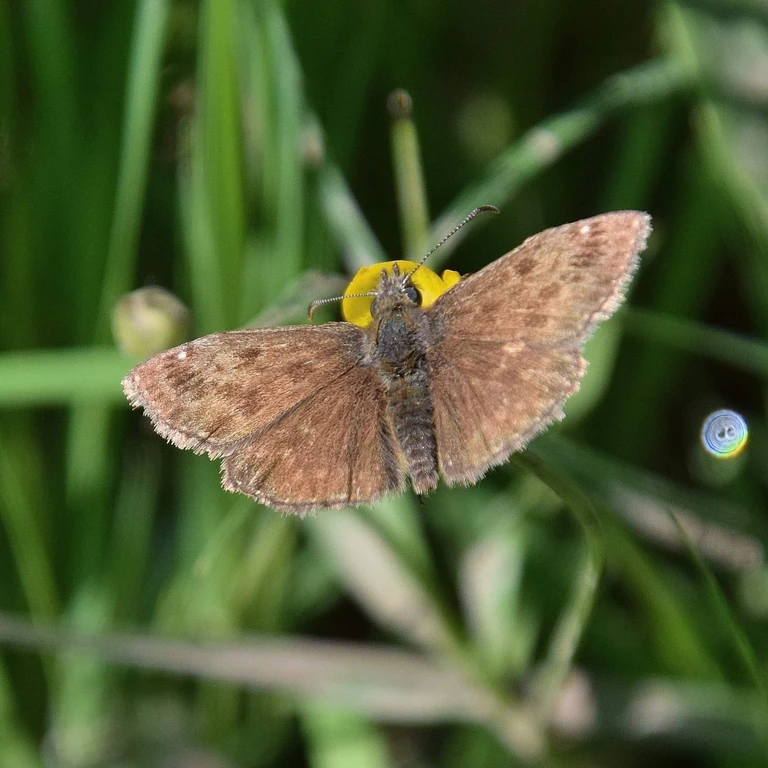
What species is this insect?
Erynnis tages
